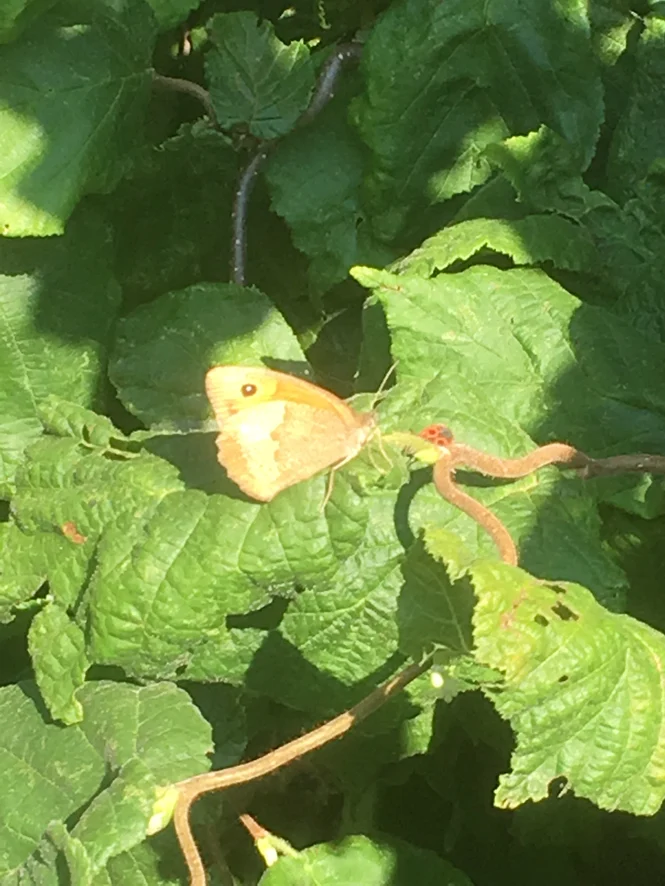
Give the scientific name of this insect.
Maniola jurtina
